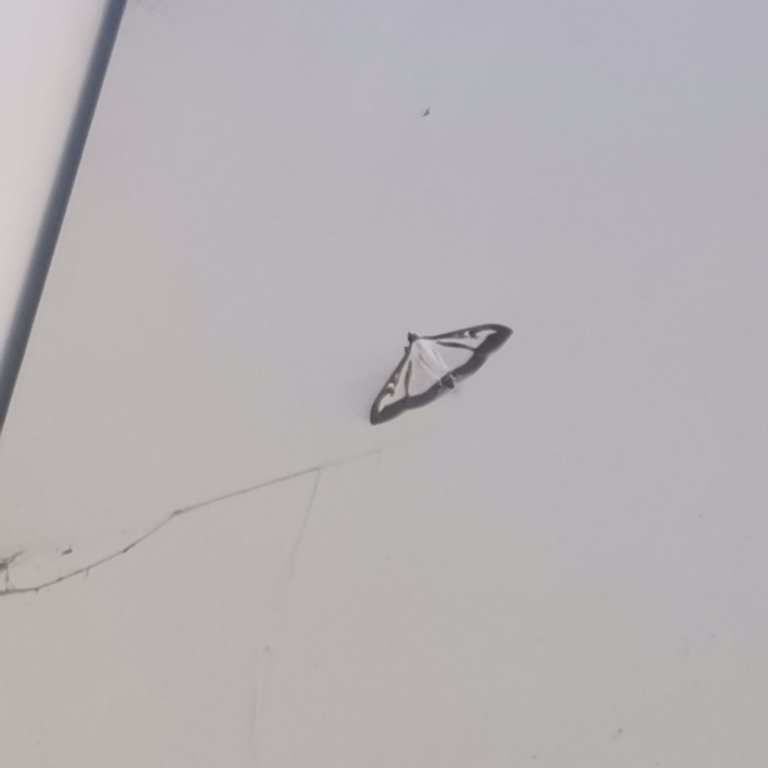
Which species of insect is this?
Cydalima perspectalis
